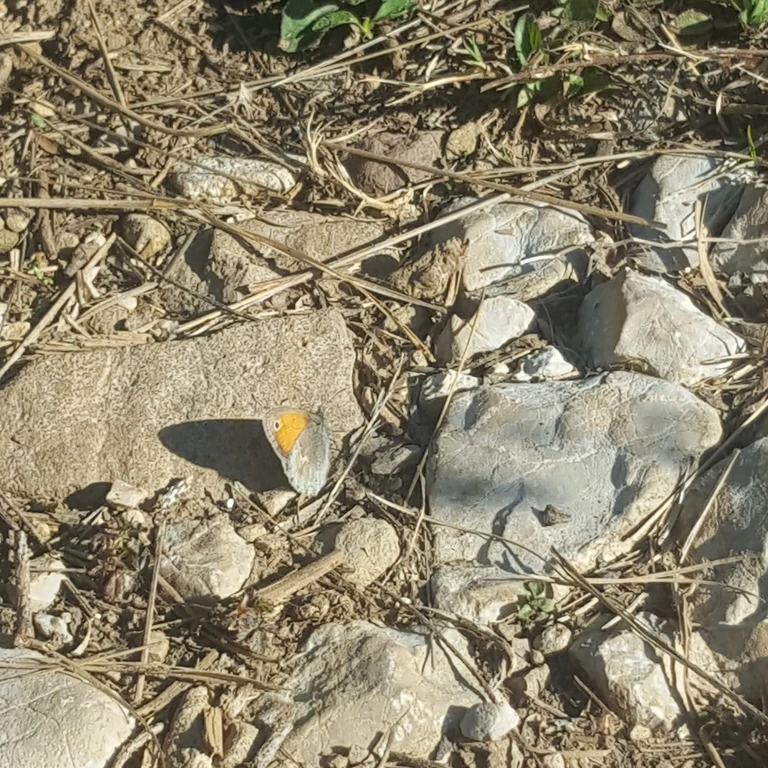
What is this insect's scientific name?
Coenonympha pamphilus
